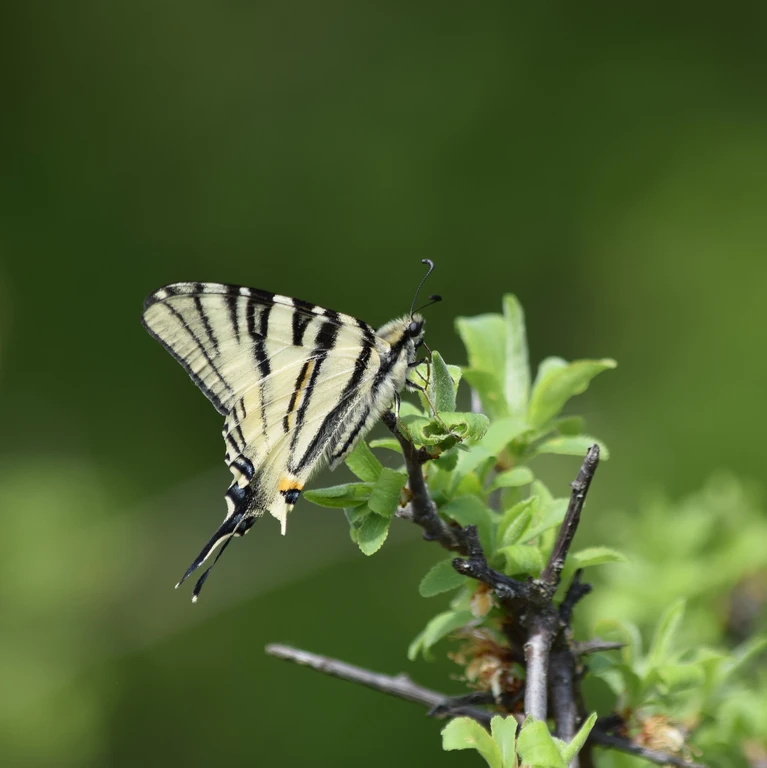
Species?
Iphiclides podalirius
